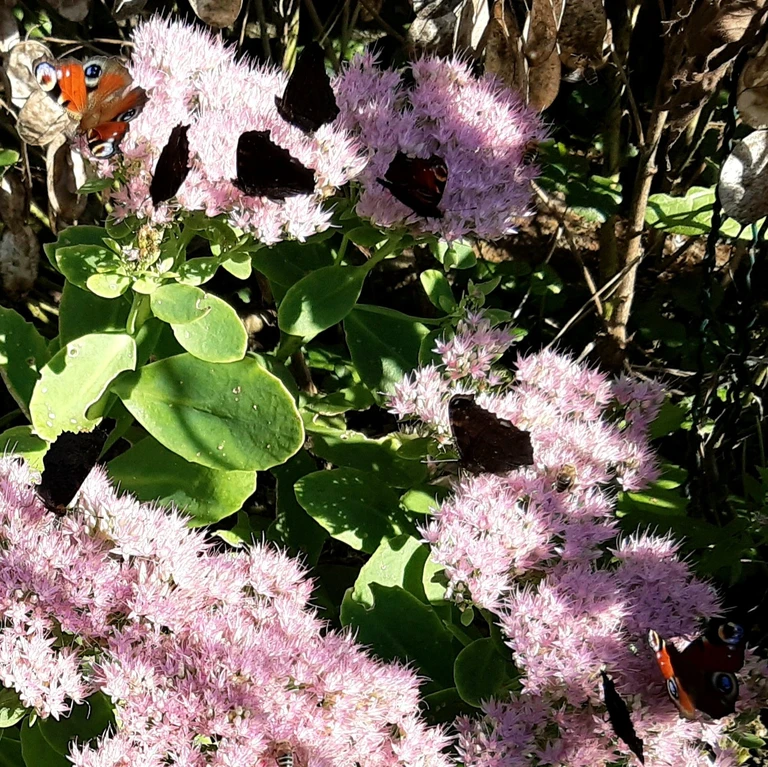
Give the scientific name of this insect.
Aglais io
